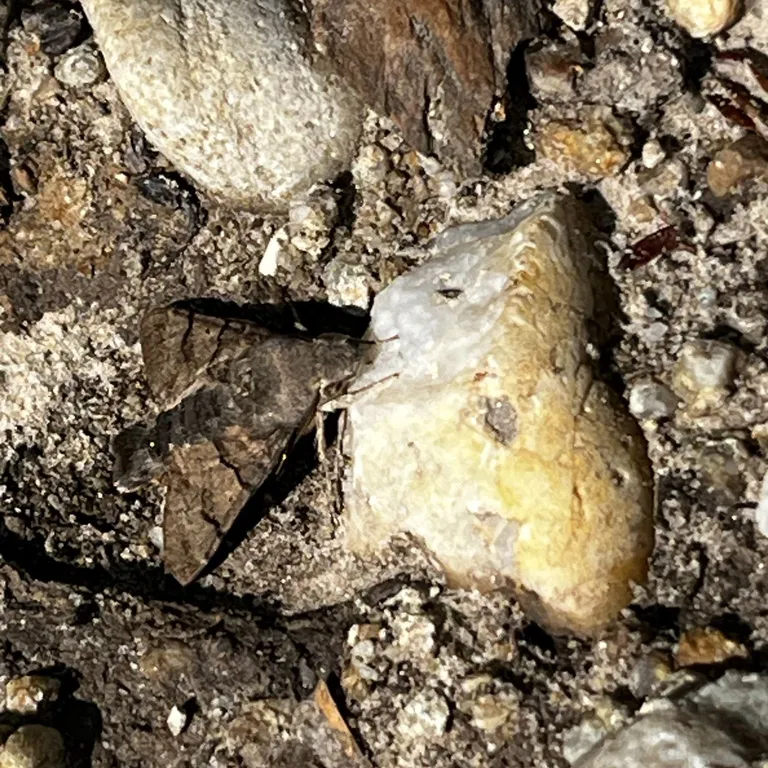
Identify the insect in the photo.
Macroglossum stellatarum
